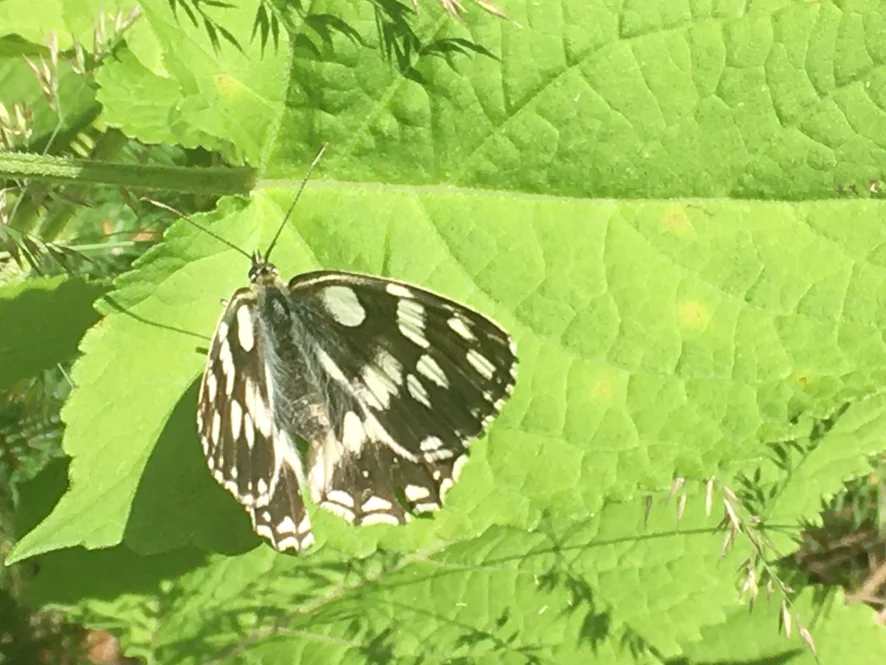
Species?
Melanargia galathea
